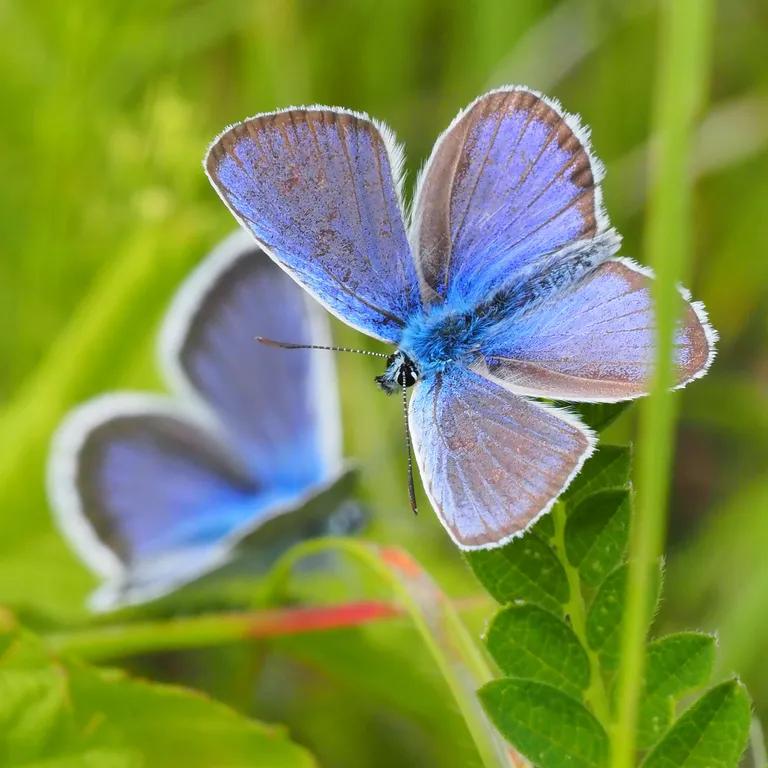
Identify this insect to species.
Plebejus argus
